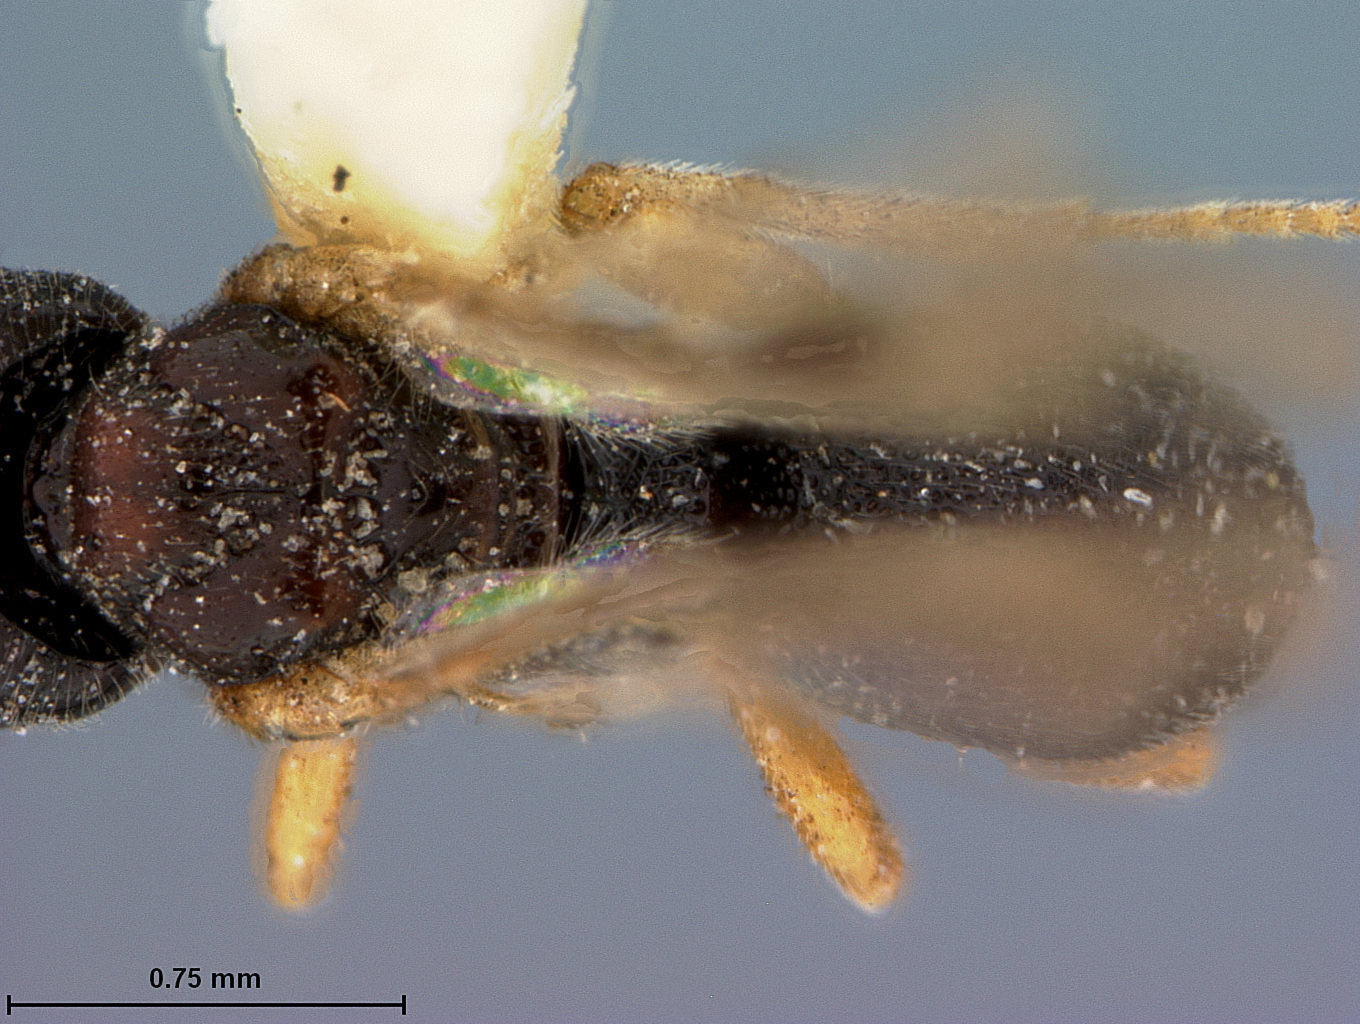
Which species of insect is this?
Triaspis ocellulata
